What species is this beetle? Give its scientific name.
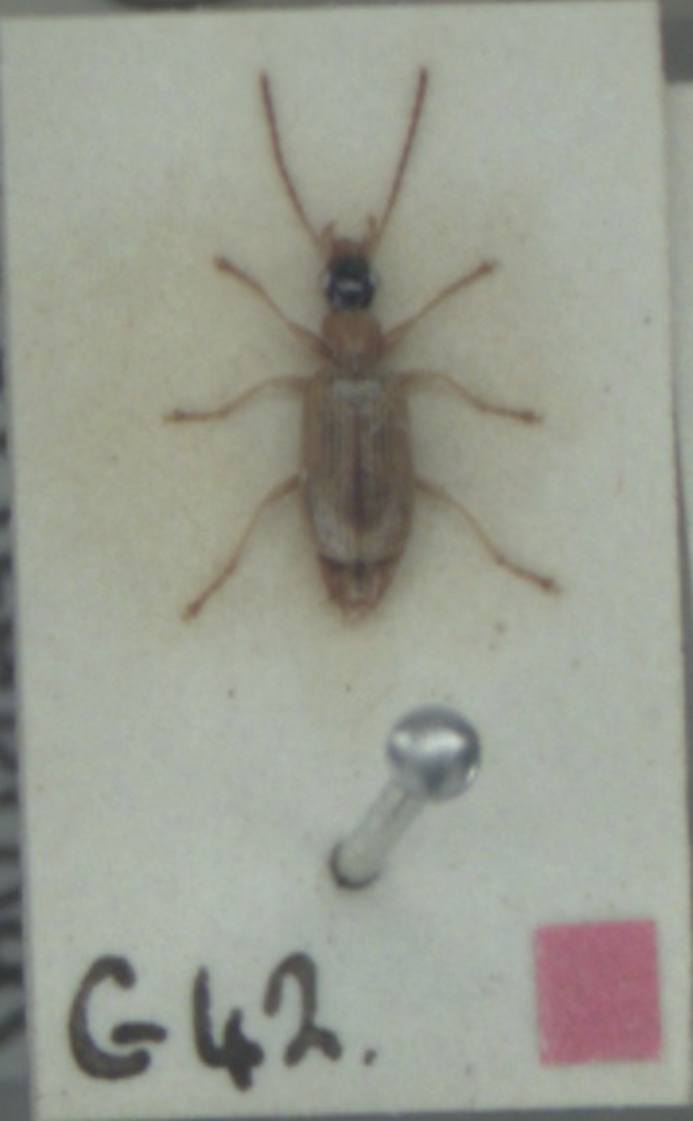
Demetrias atricapillus
